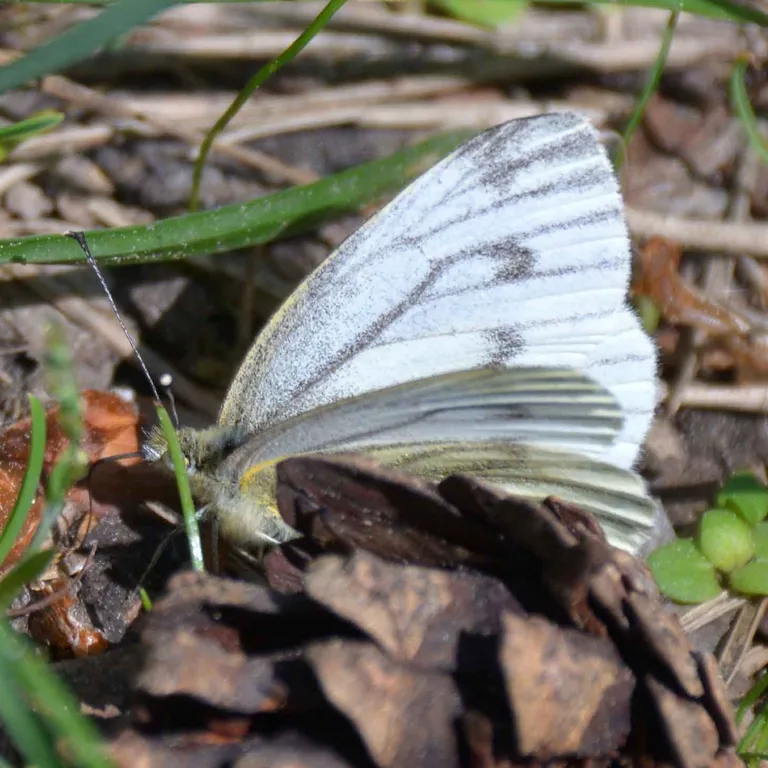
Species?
Pieris napi
